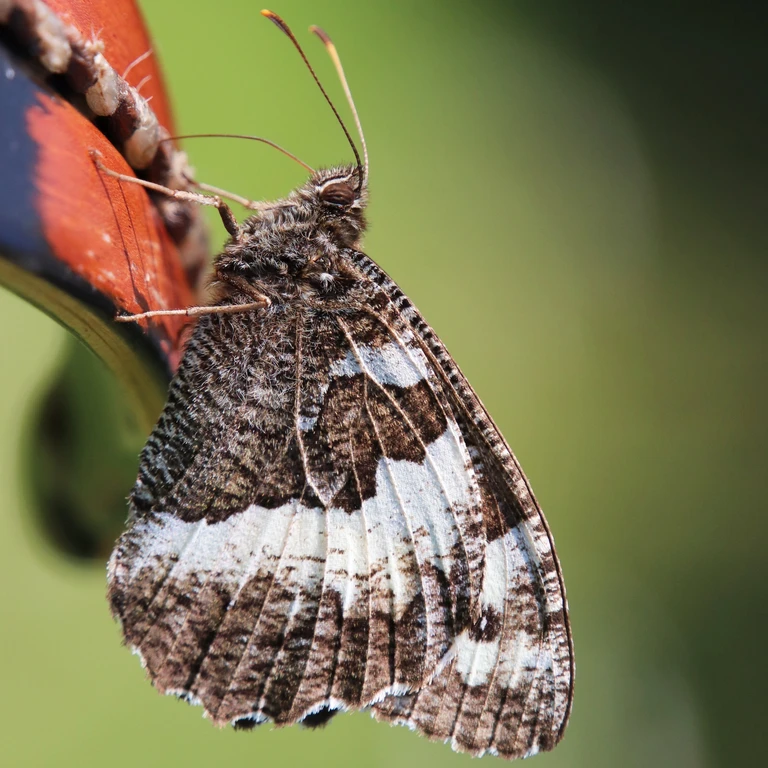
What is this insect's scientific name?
Brintesia circe
